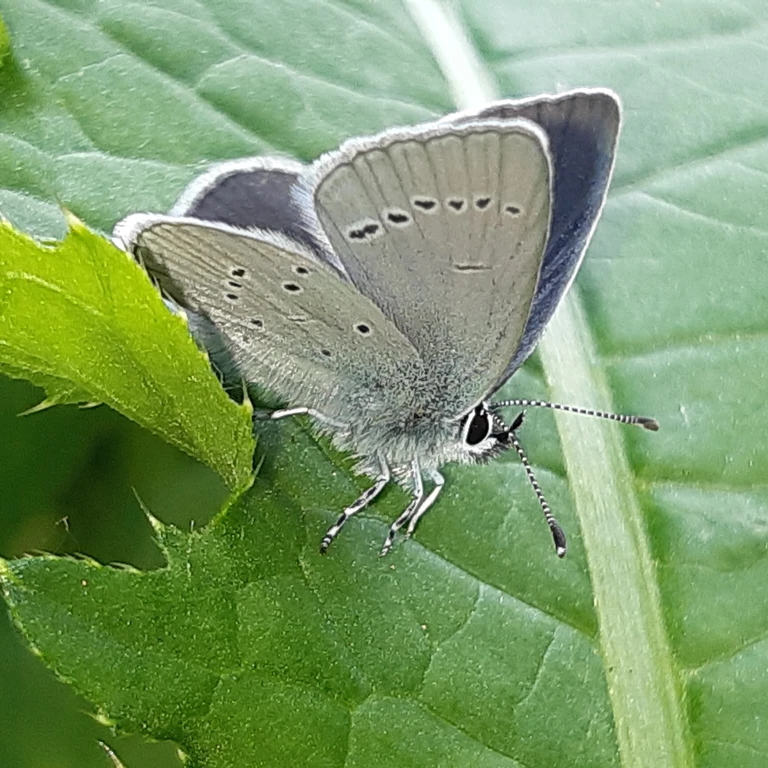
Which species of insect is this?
Cupido minimus
